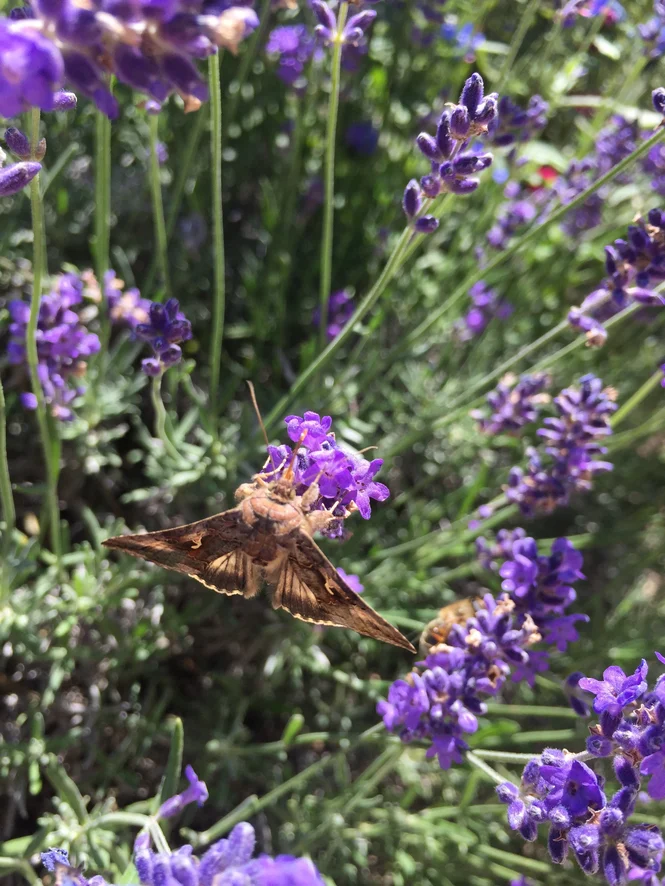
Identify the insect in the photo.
Autographa gamma
